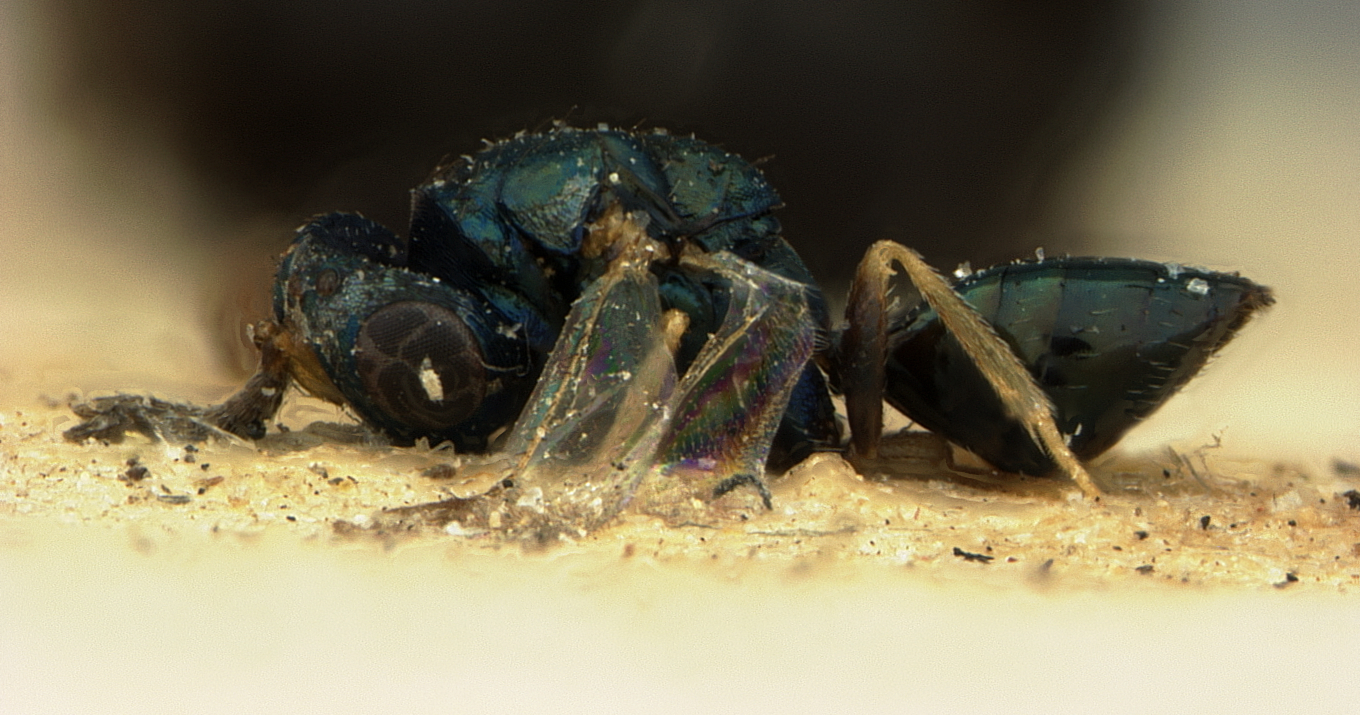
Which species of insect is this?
Pachyneura nawai
